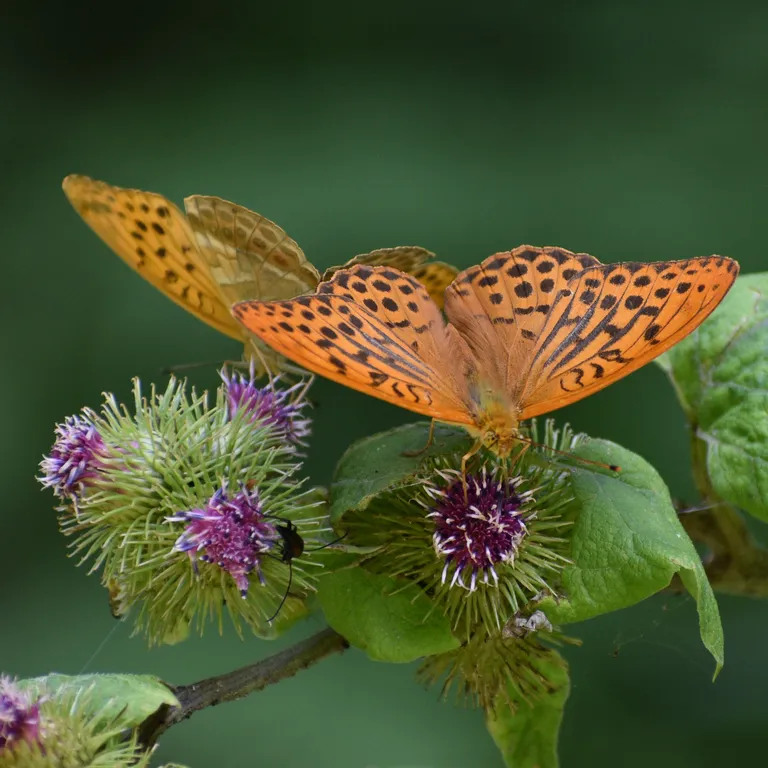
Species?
Argynnis paphia
